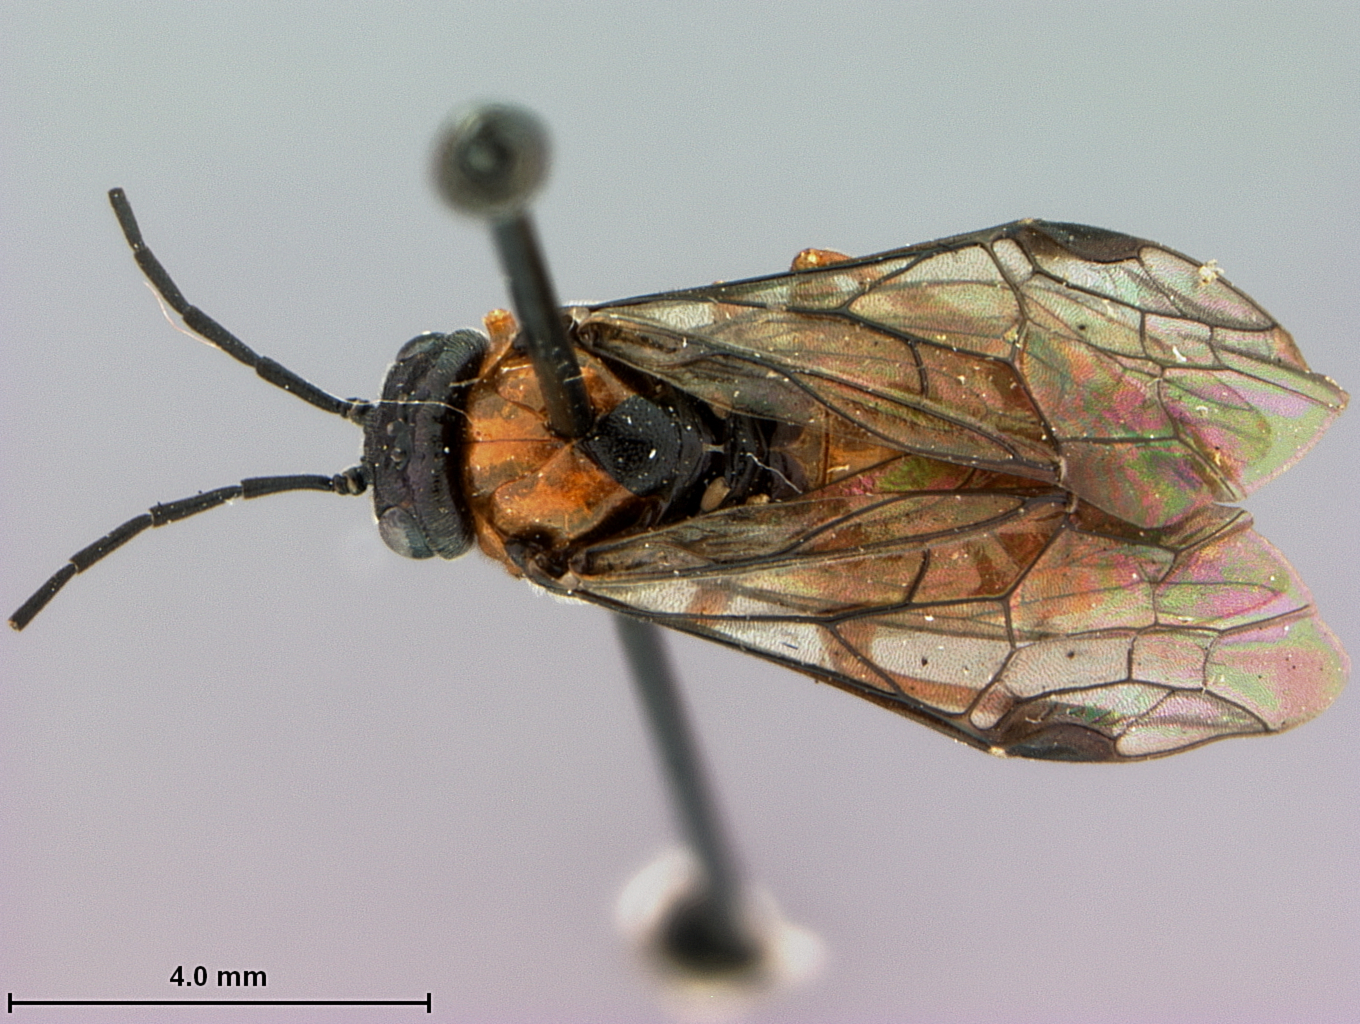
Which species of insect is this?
Susana cupressi
